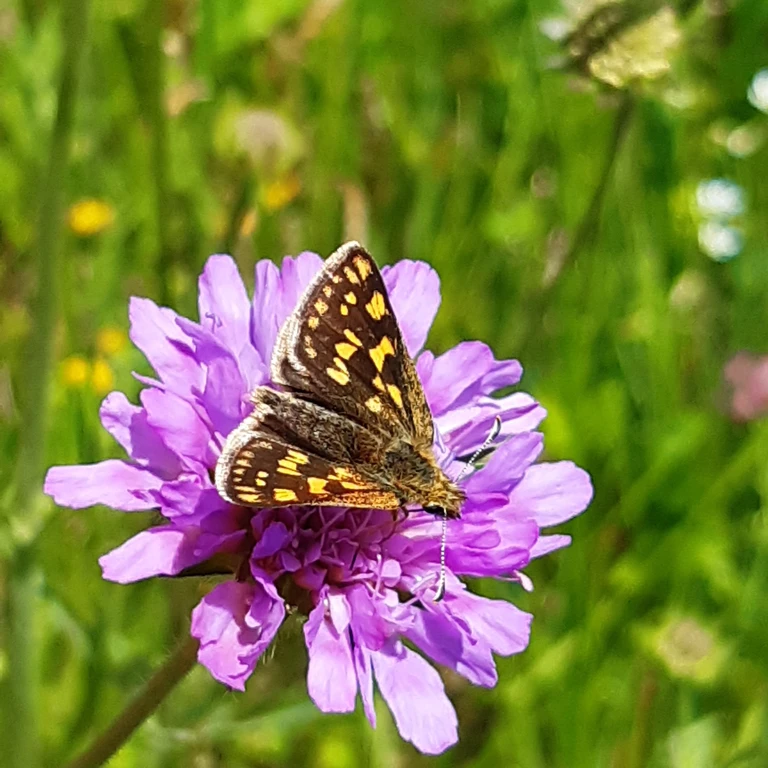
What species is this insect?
Carterocephalus palaemon
